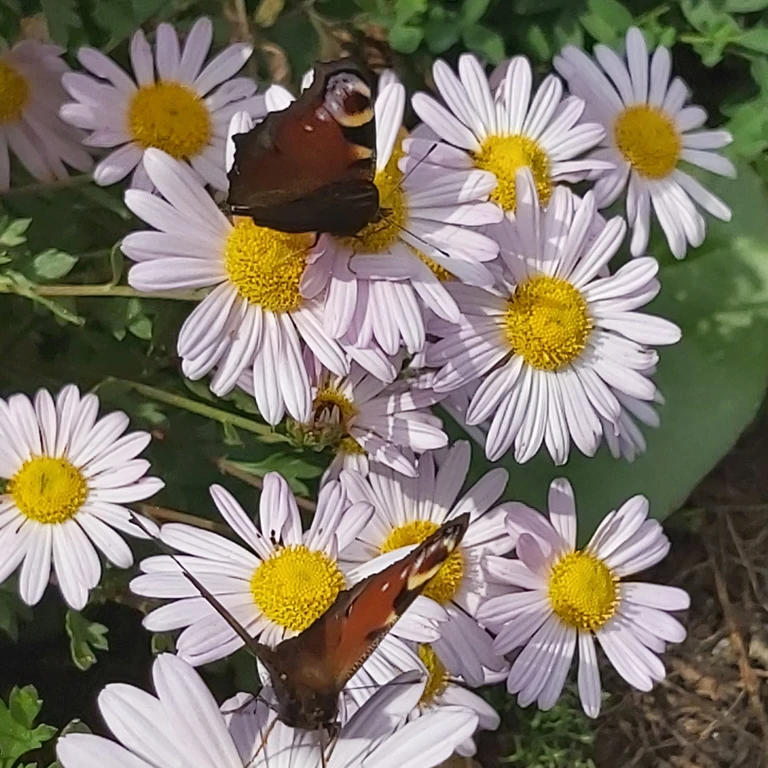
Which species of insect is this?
Aglais io
